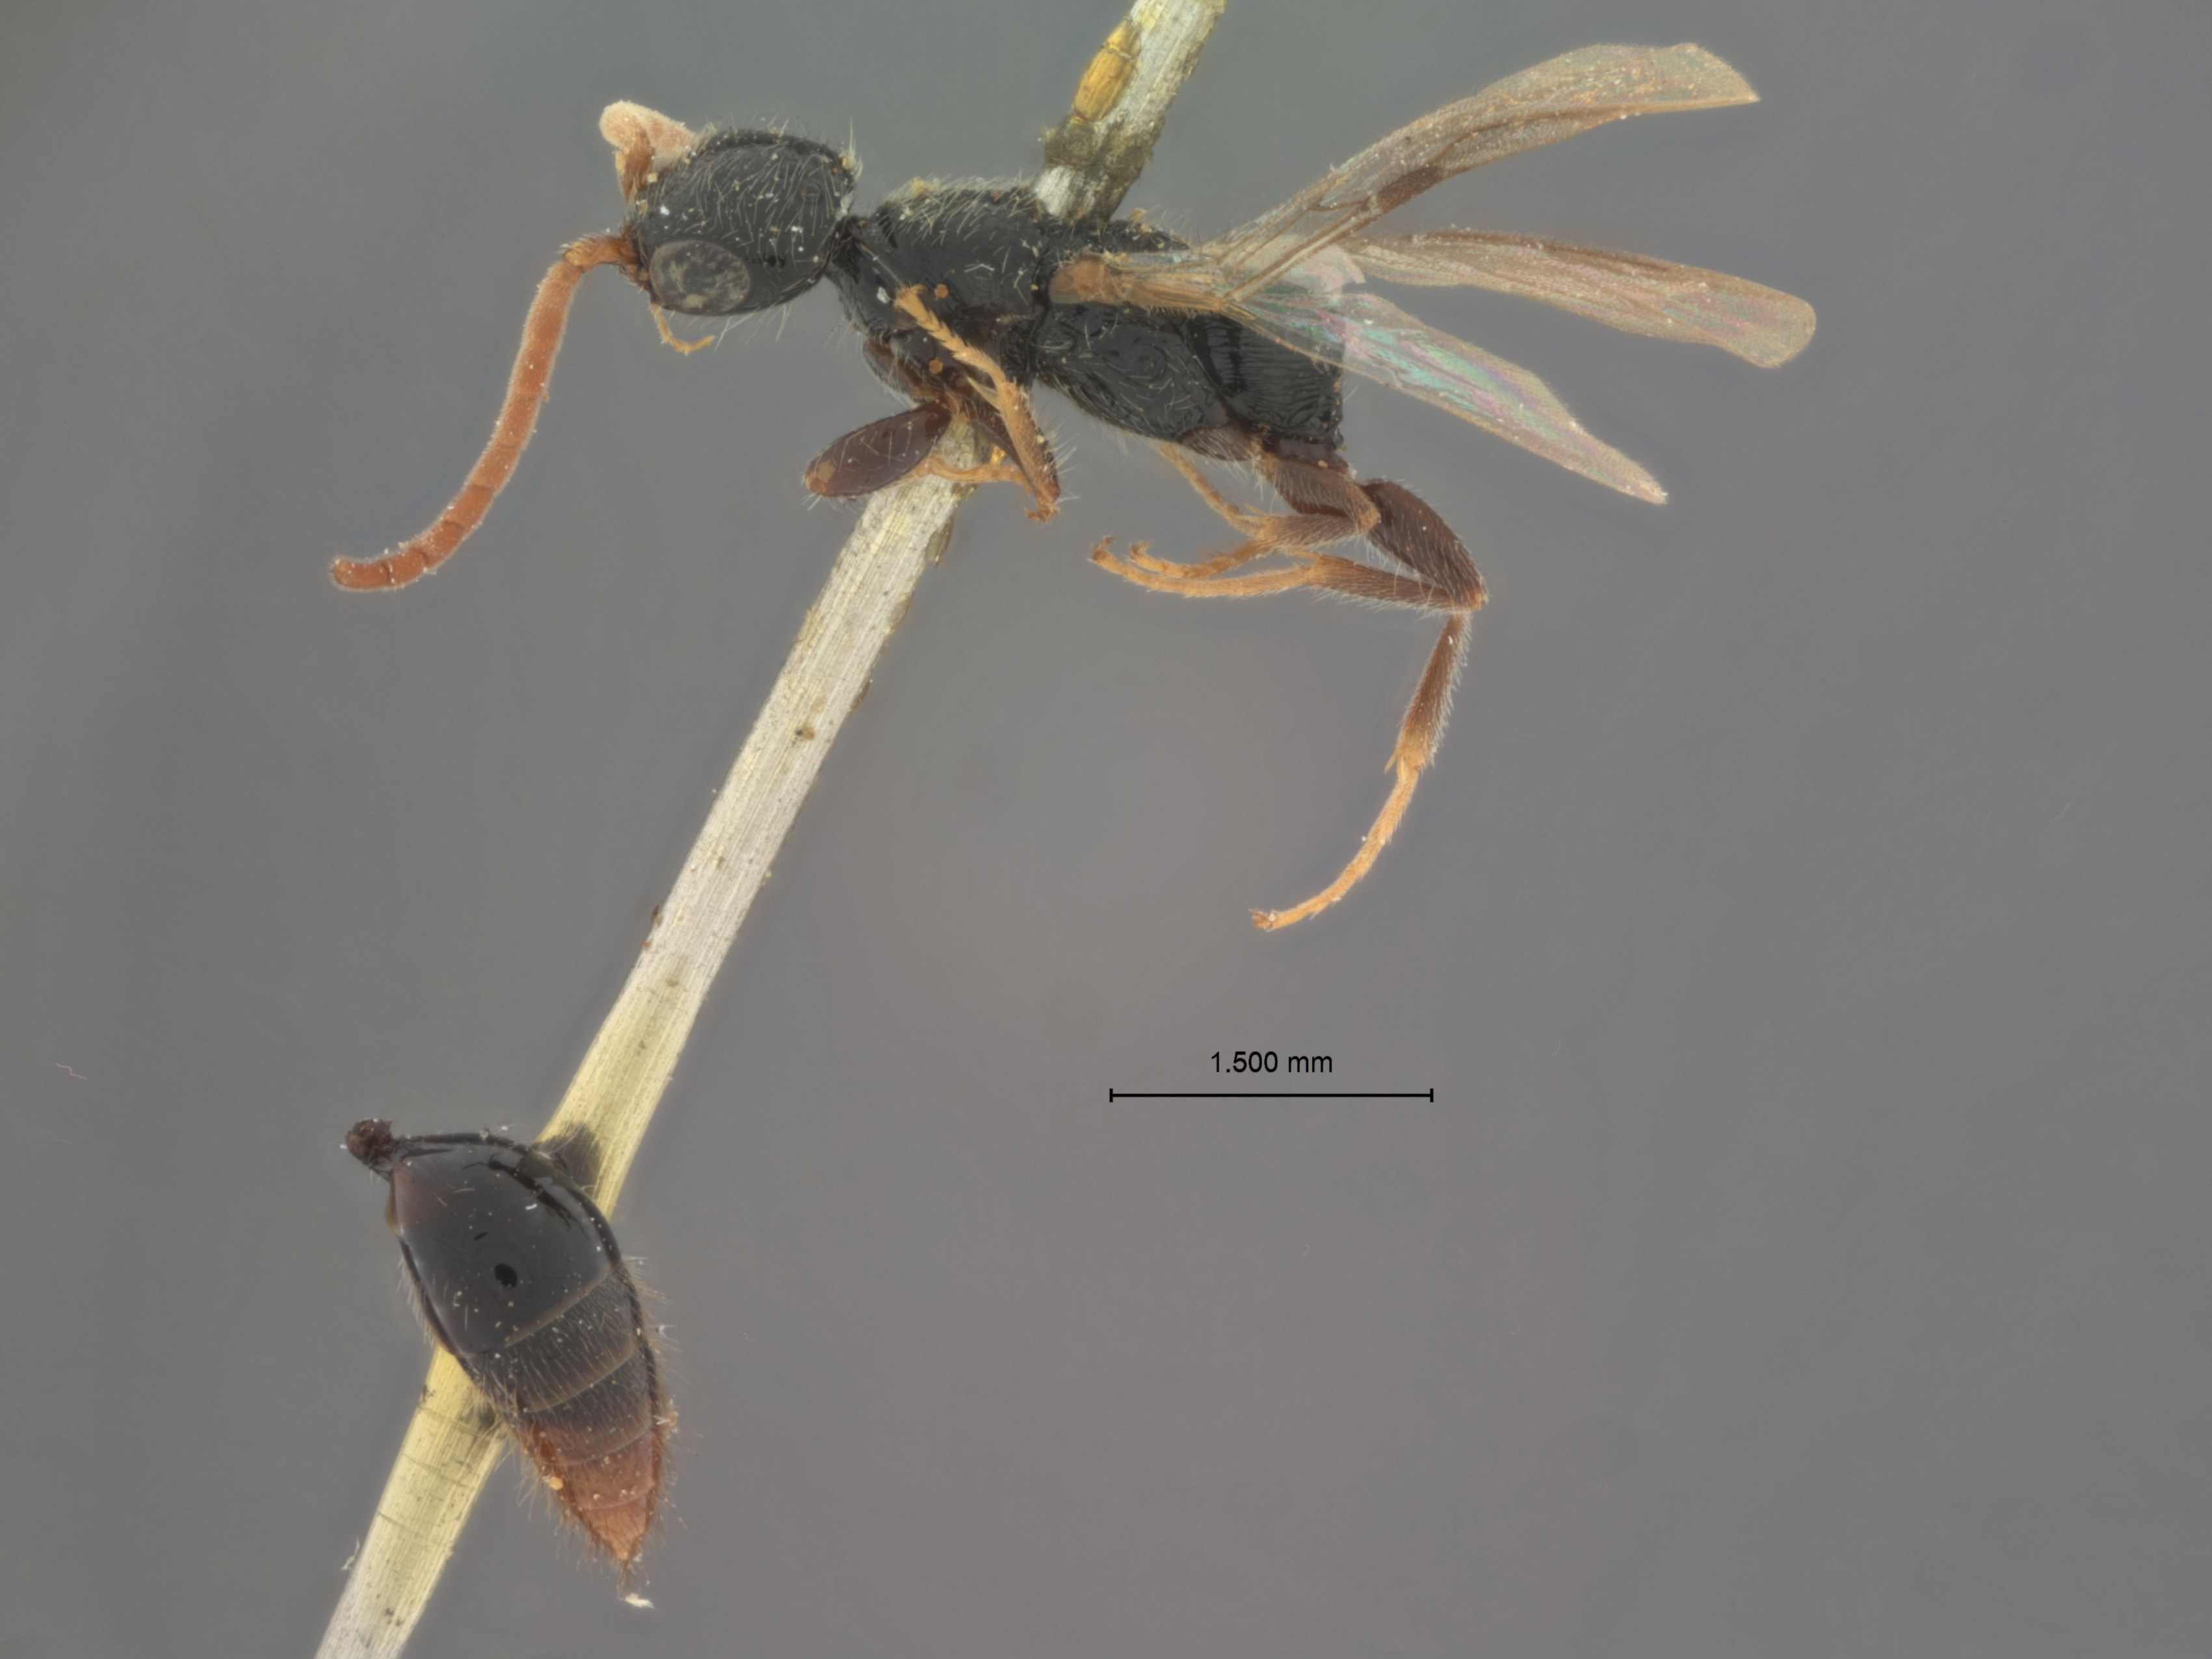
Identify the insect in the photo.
Epyris politiceps
